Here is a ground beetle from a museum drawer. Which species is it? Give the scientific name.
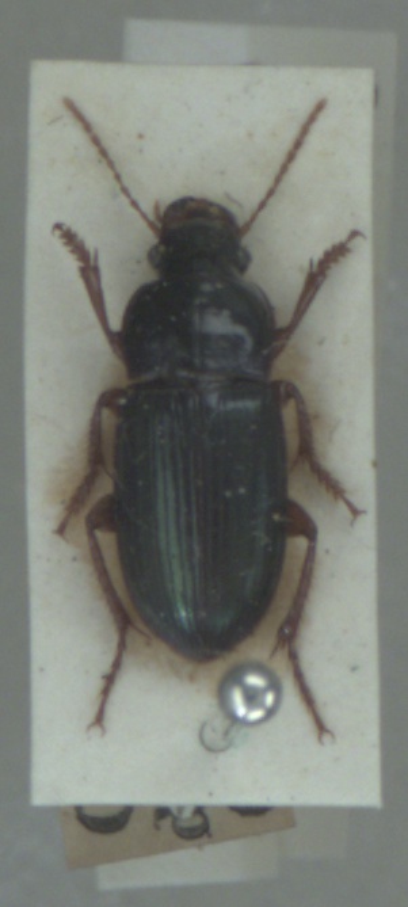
Harpalus smaragdinus
